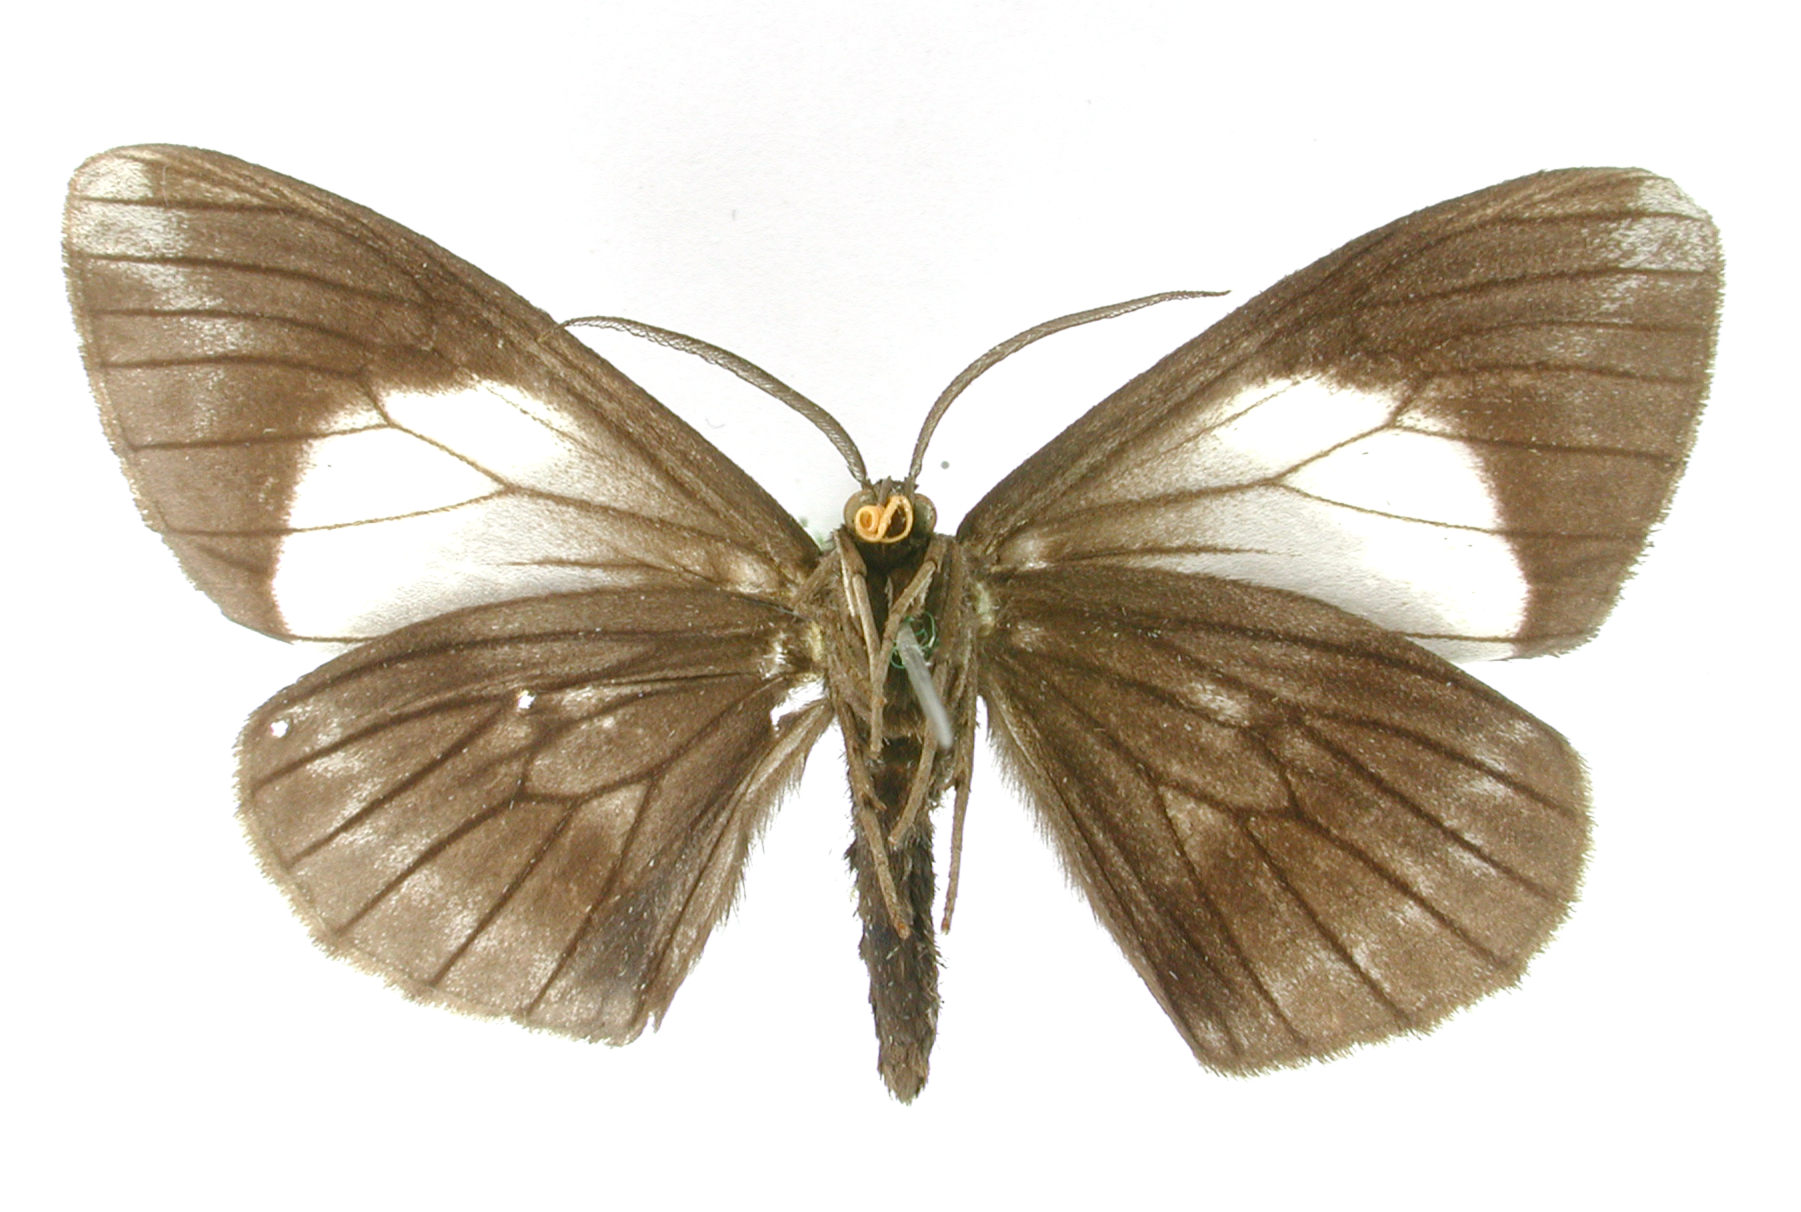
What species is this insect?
Nipteria aethiopissa
